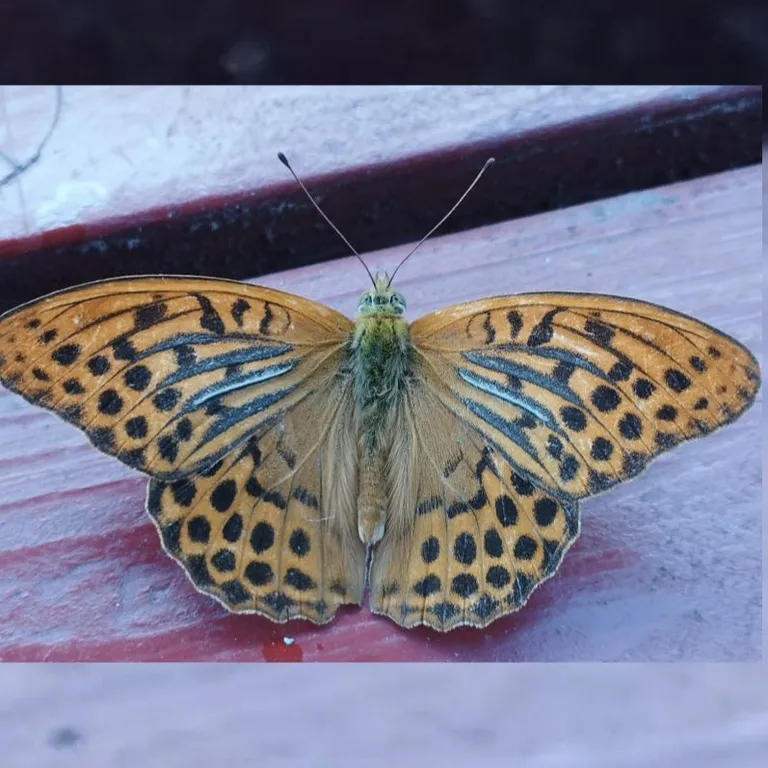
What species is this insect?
Argynnis paphia
